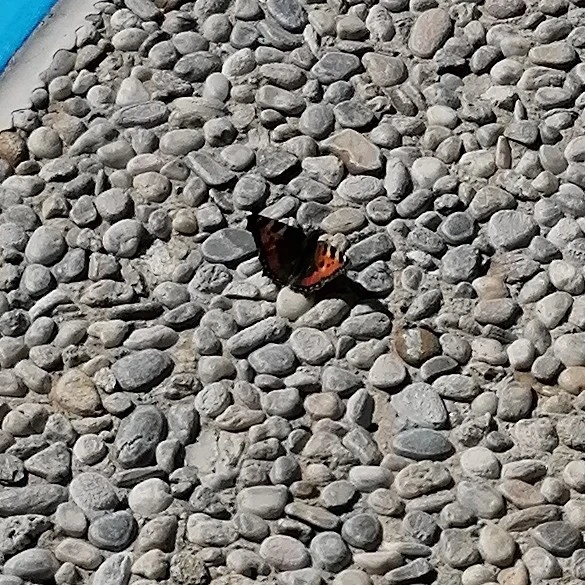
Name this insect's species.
Aglais urticae
